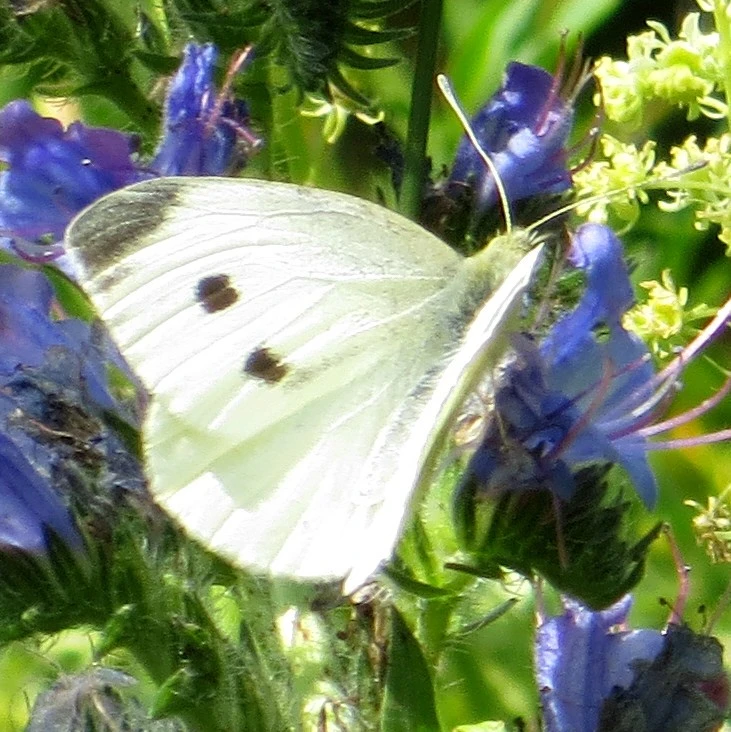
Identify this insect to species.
Pieris rapae
